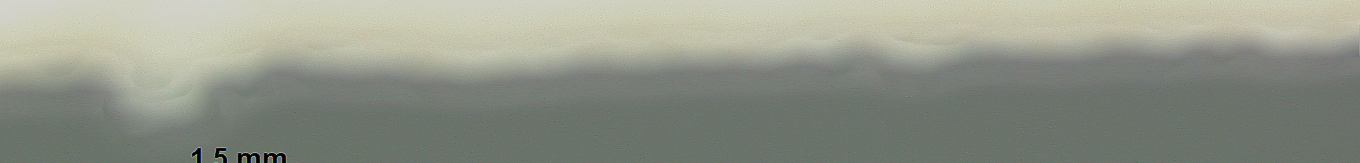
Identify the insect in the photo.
Anoplitis chacoensis
